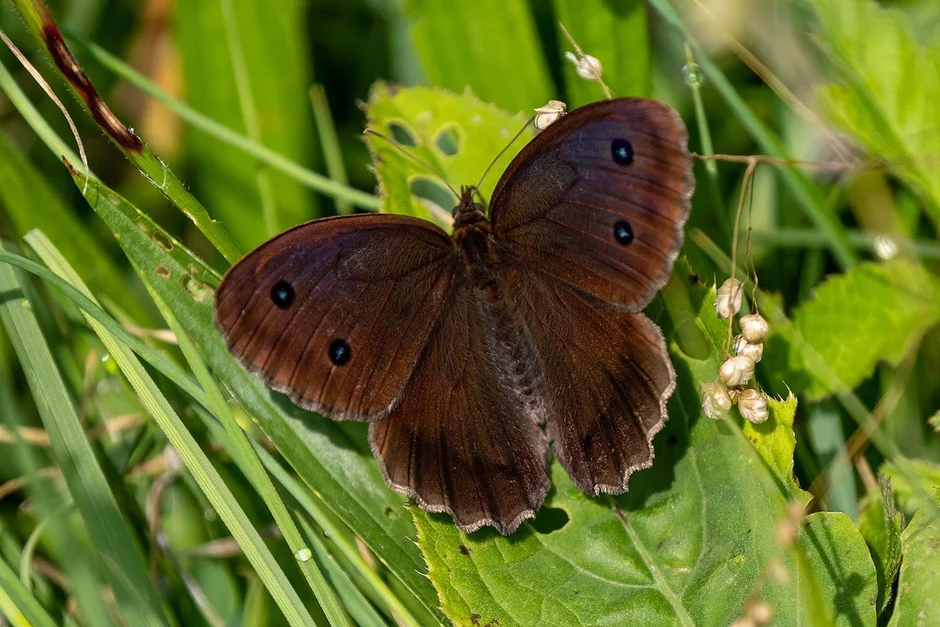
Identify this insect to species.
Minois dryas
